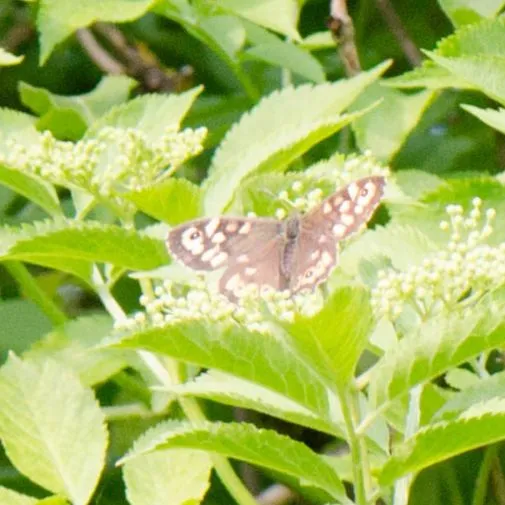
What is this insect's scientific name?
Pararge aegeria
